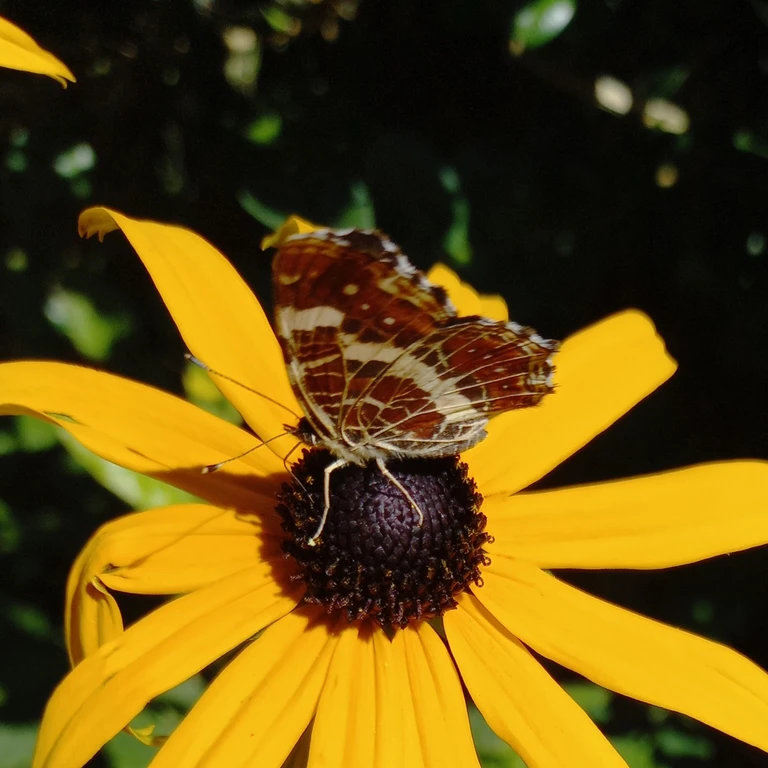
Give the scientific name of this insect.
Araschnia levana
